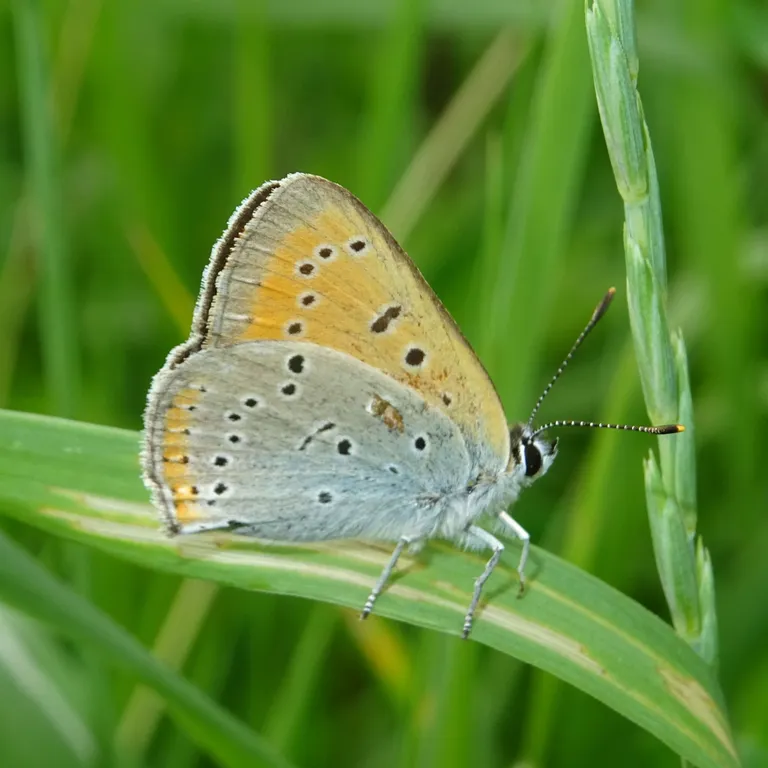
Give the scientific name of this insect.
Lycaena dispar
